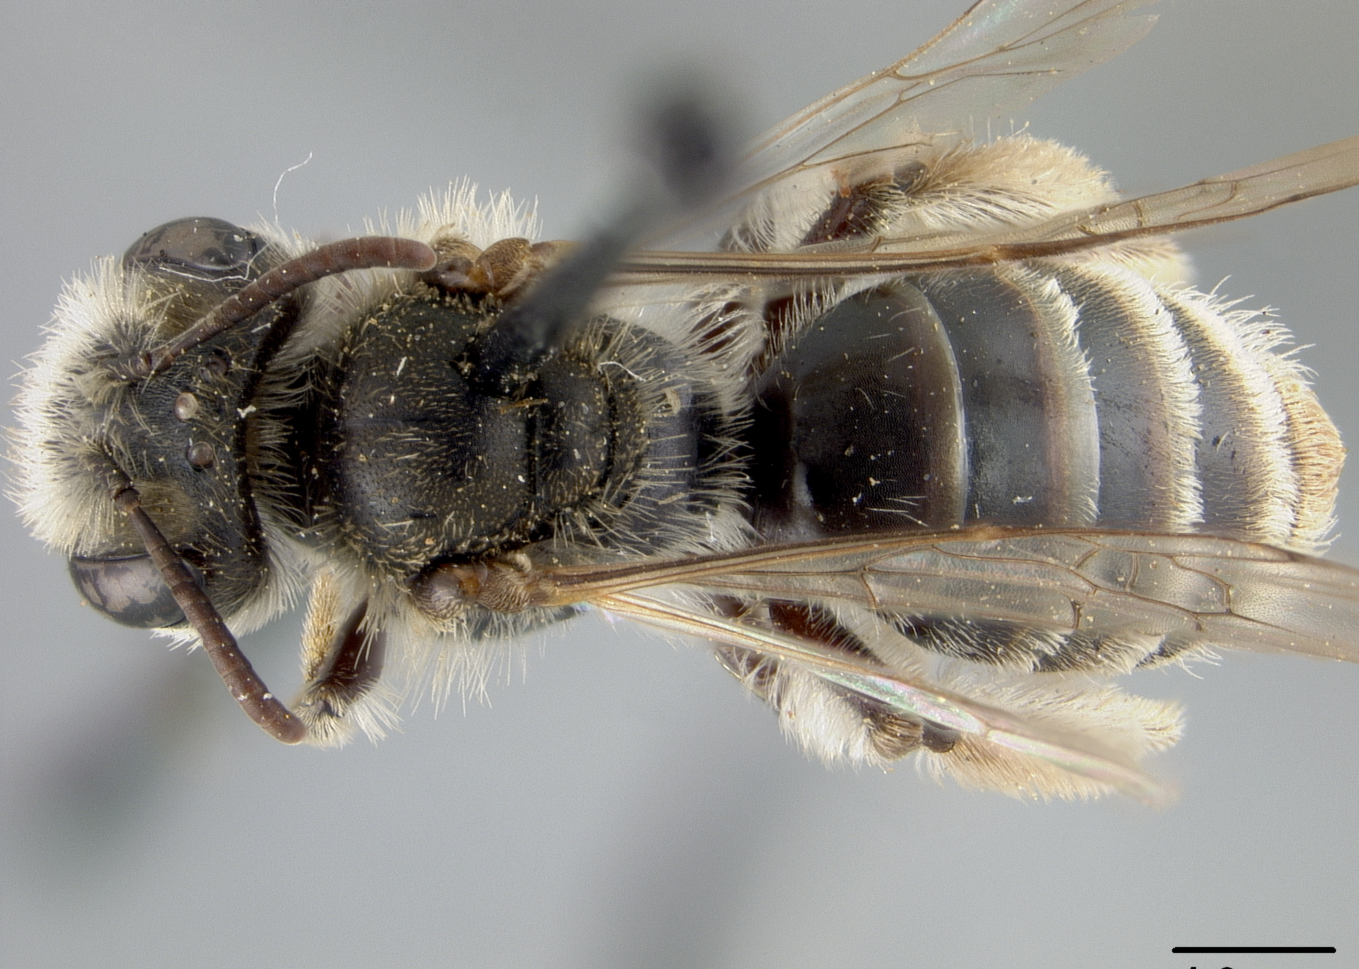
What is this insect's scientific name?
Andrena lativentris
